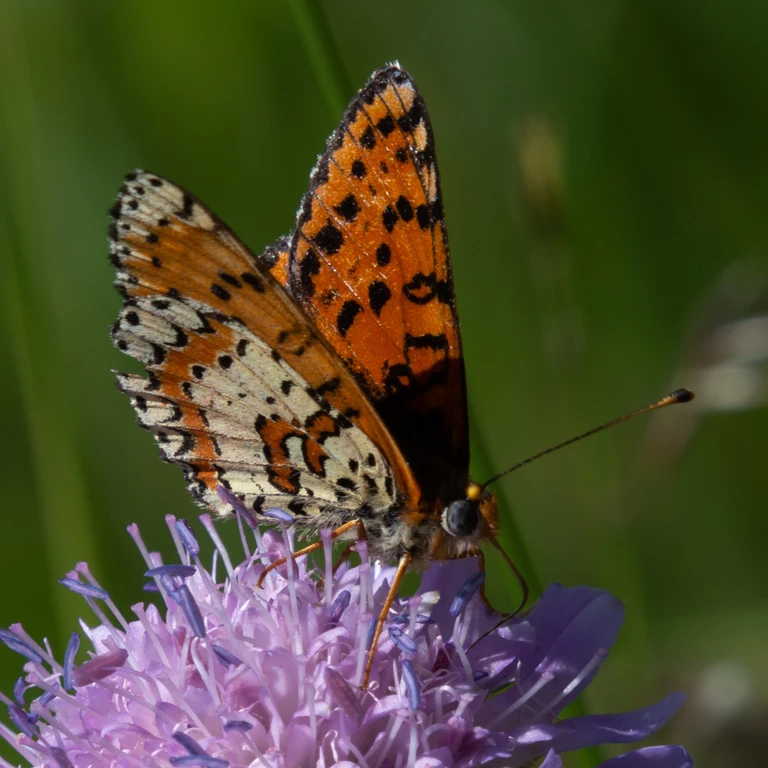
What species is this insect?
Melitaea didyma
